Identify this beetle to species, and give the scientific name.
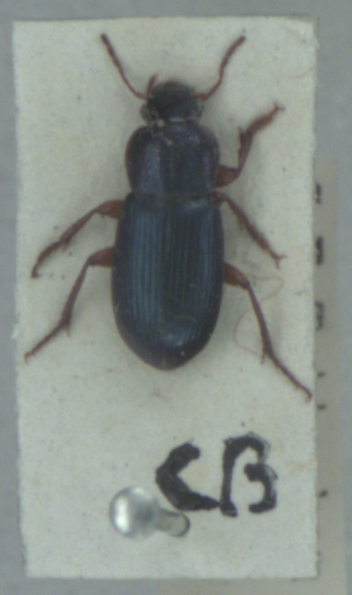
Ophonus azureus
